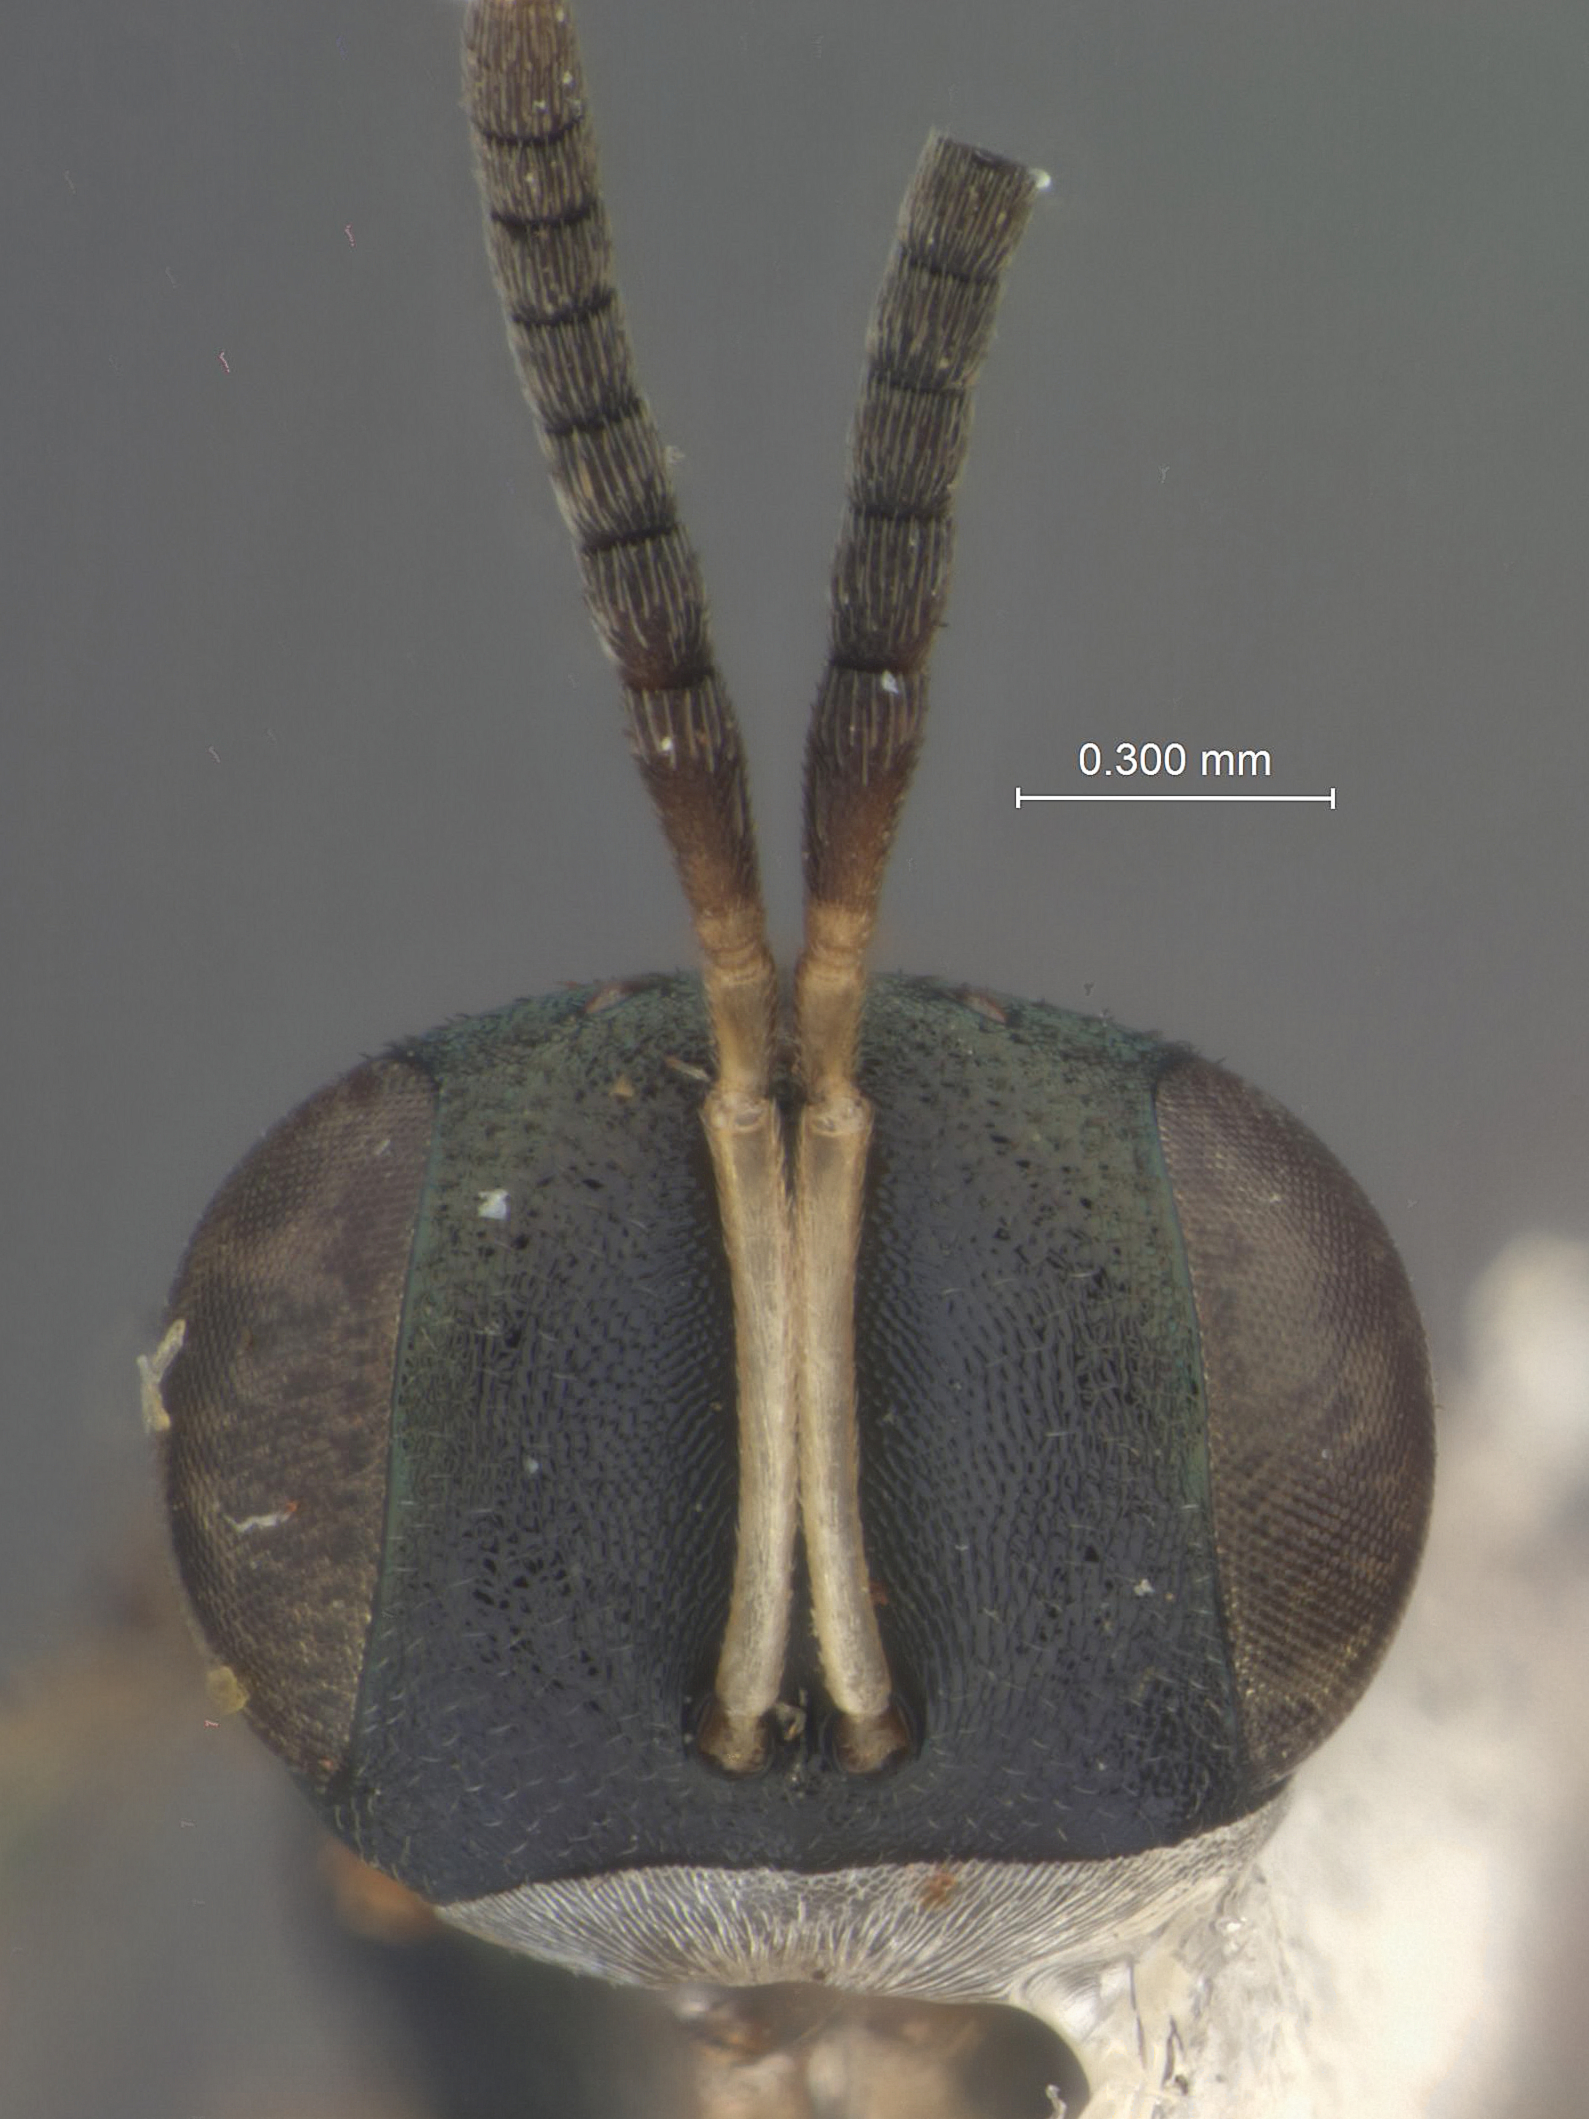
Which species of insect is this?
Arthrolytus muesebecki
